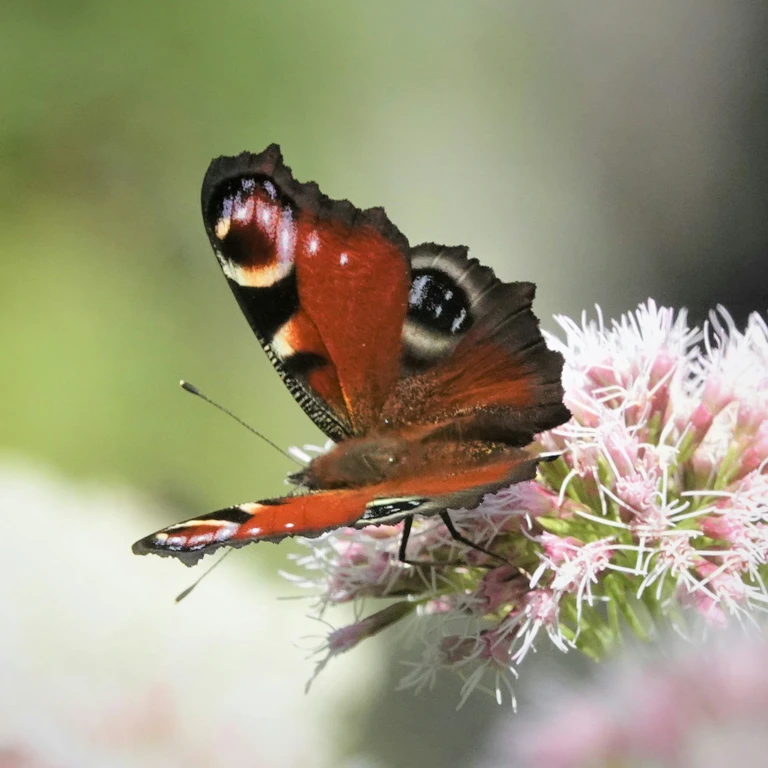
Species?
Aglais io
